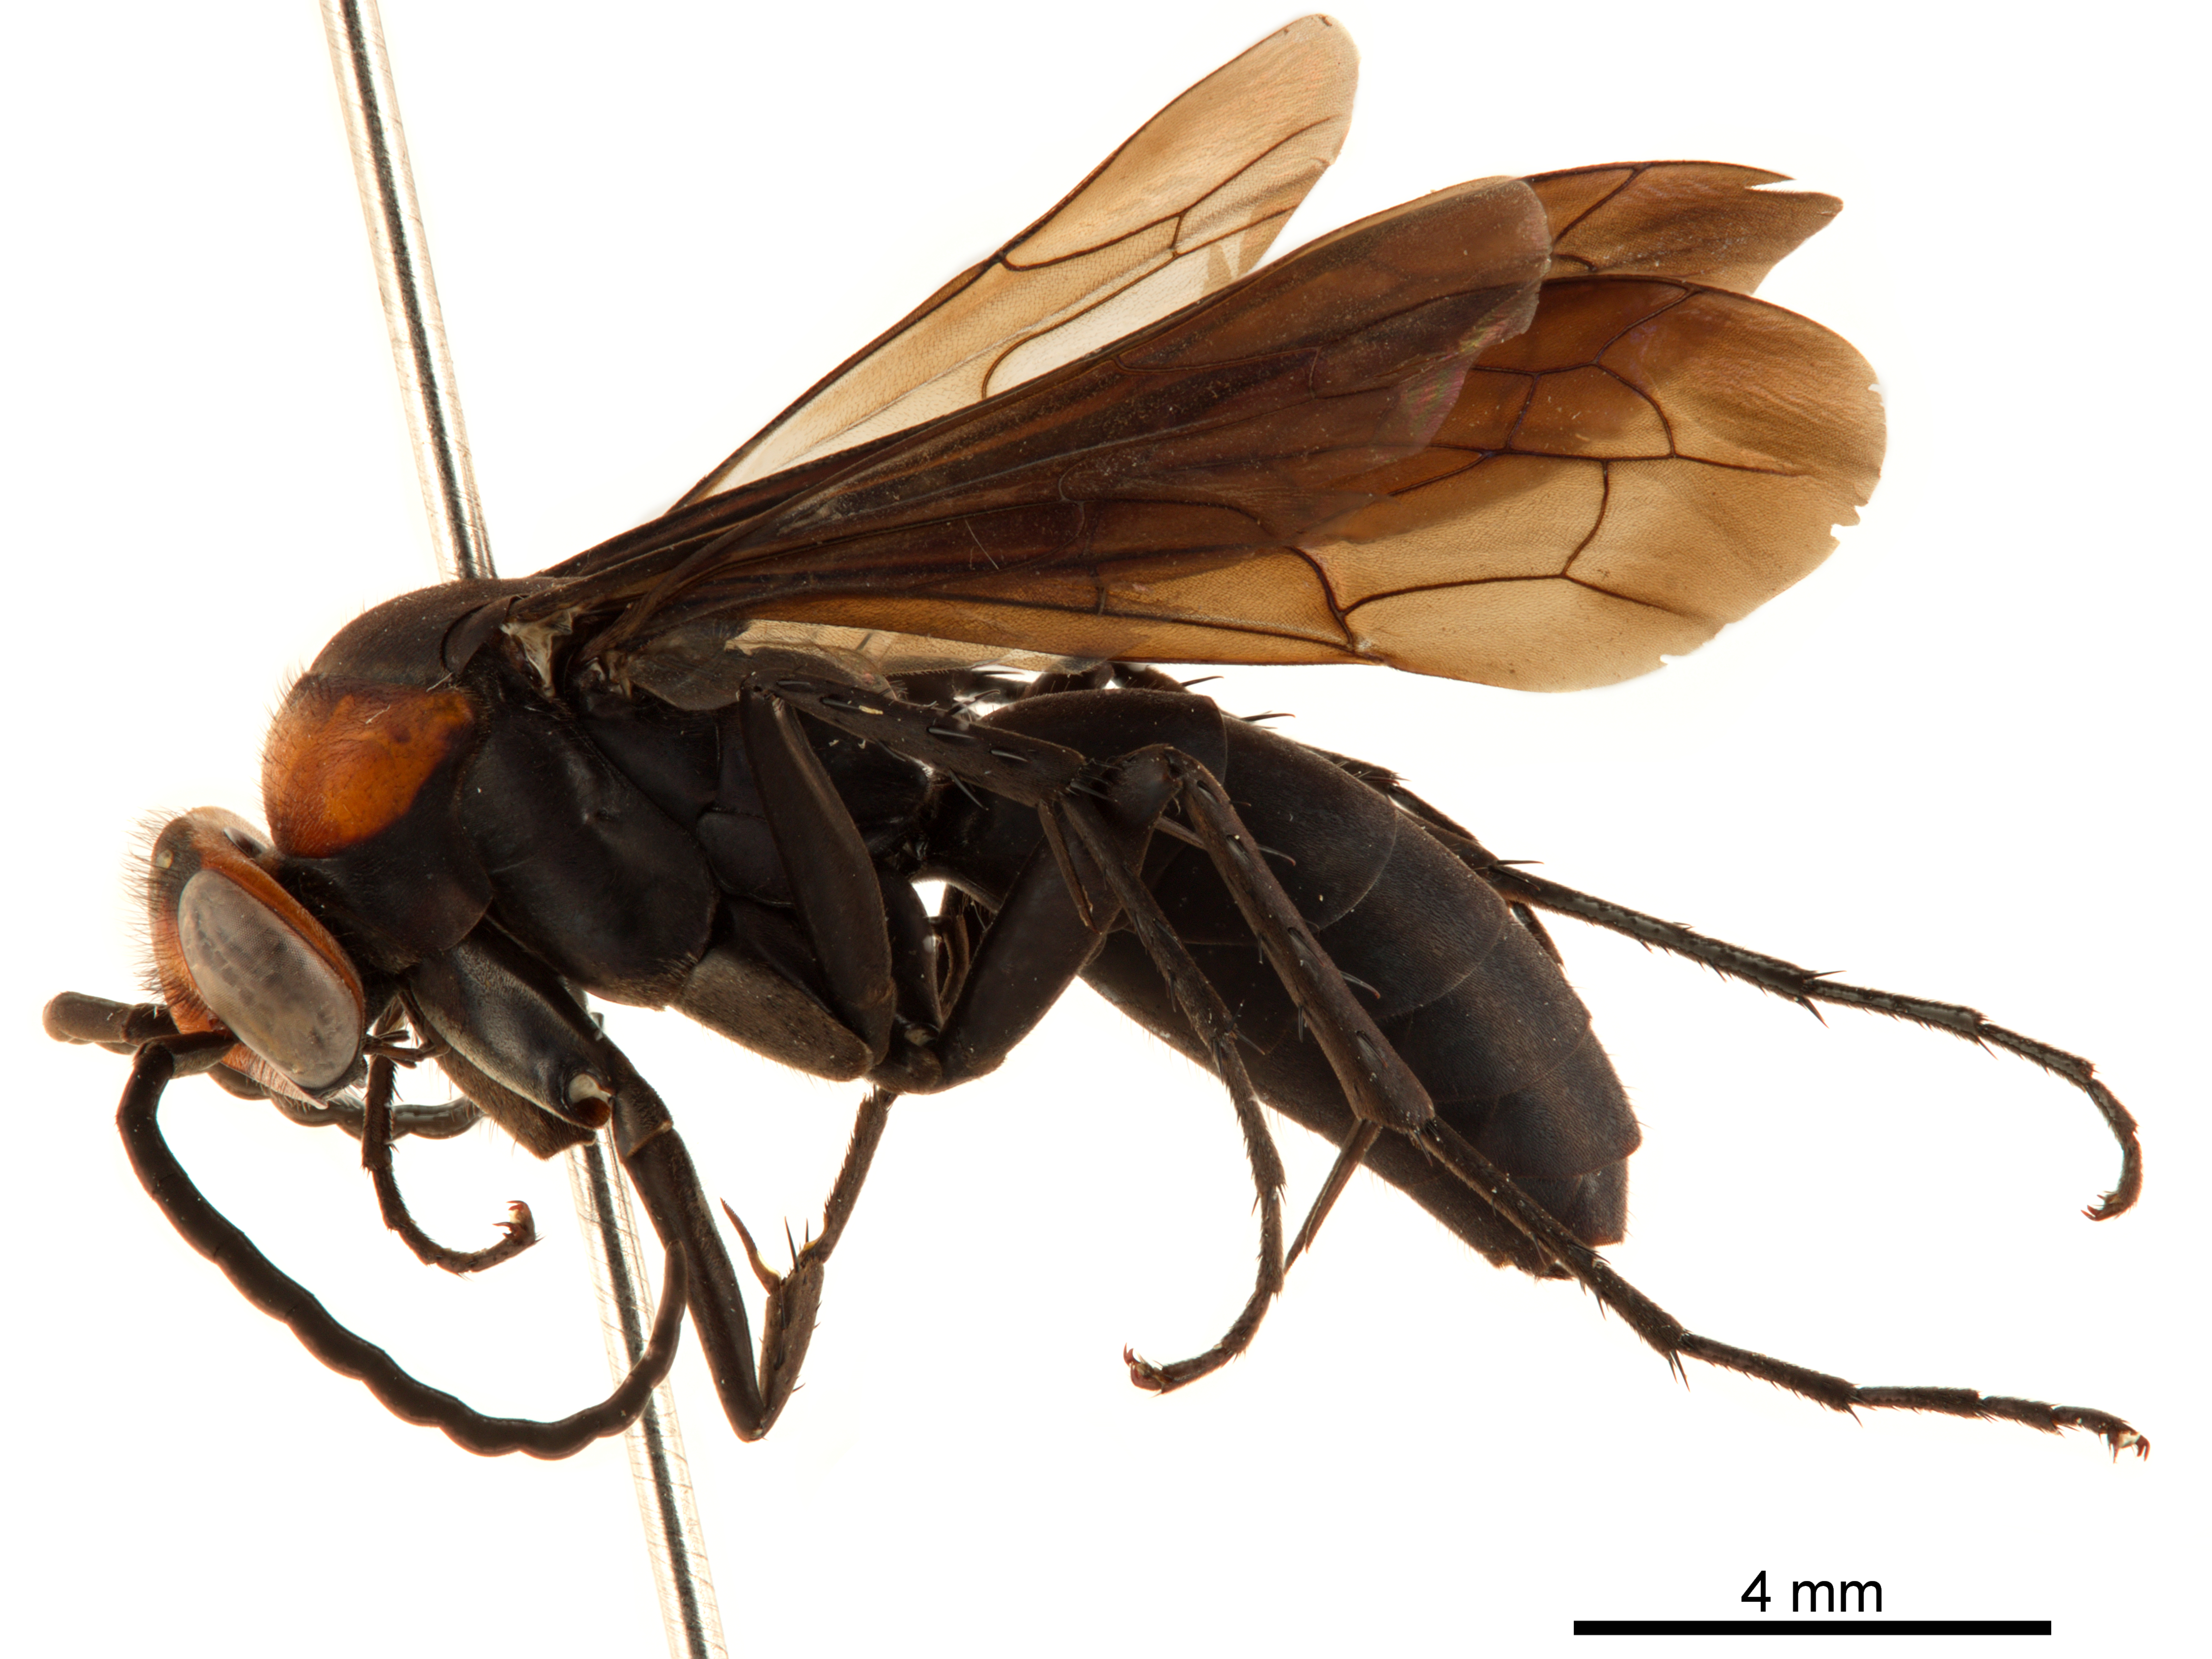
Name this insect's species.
Atopopompilus nefas
